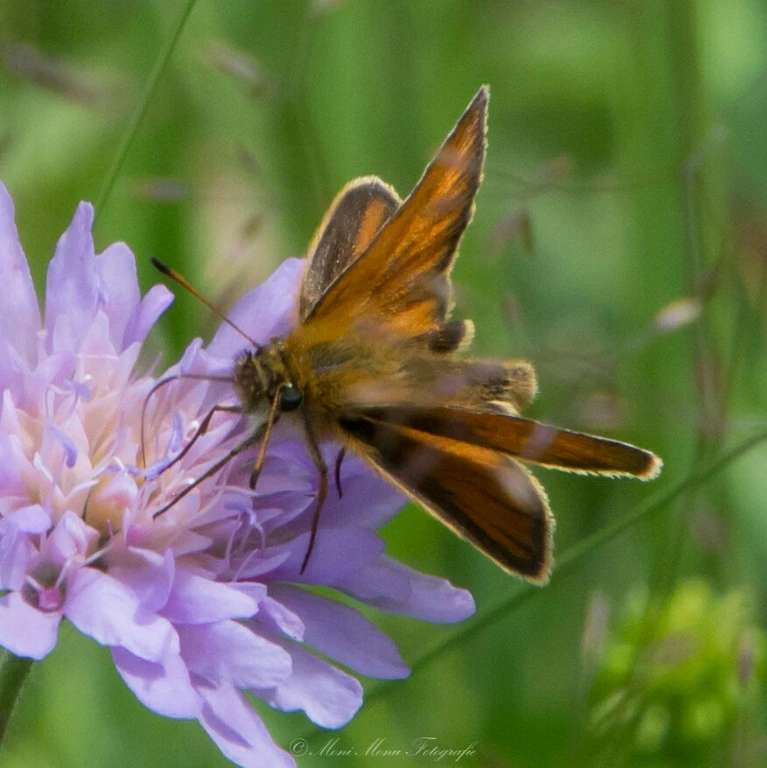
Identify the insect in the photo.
Thymelicus lineola
